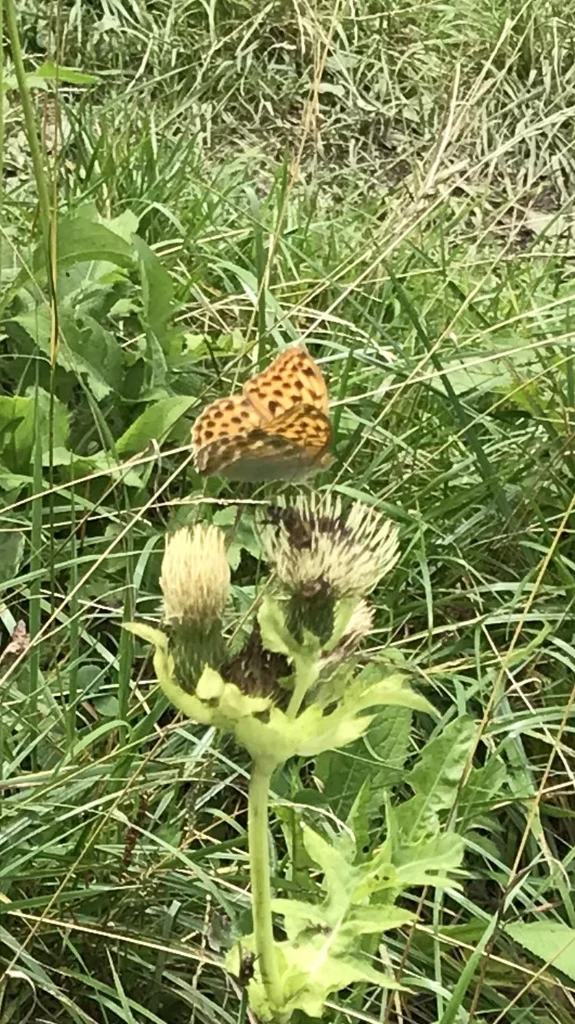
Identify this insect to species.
Argynnis paphia
